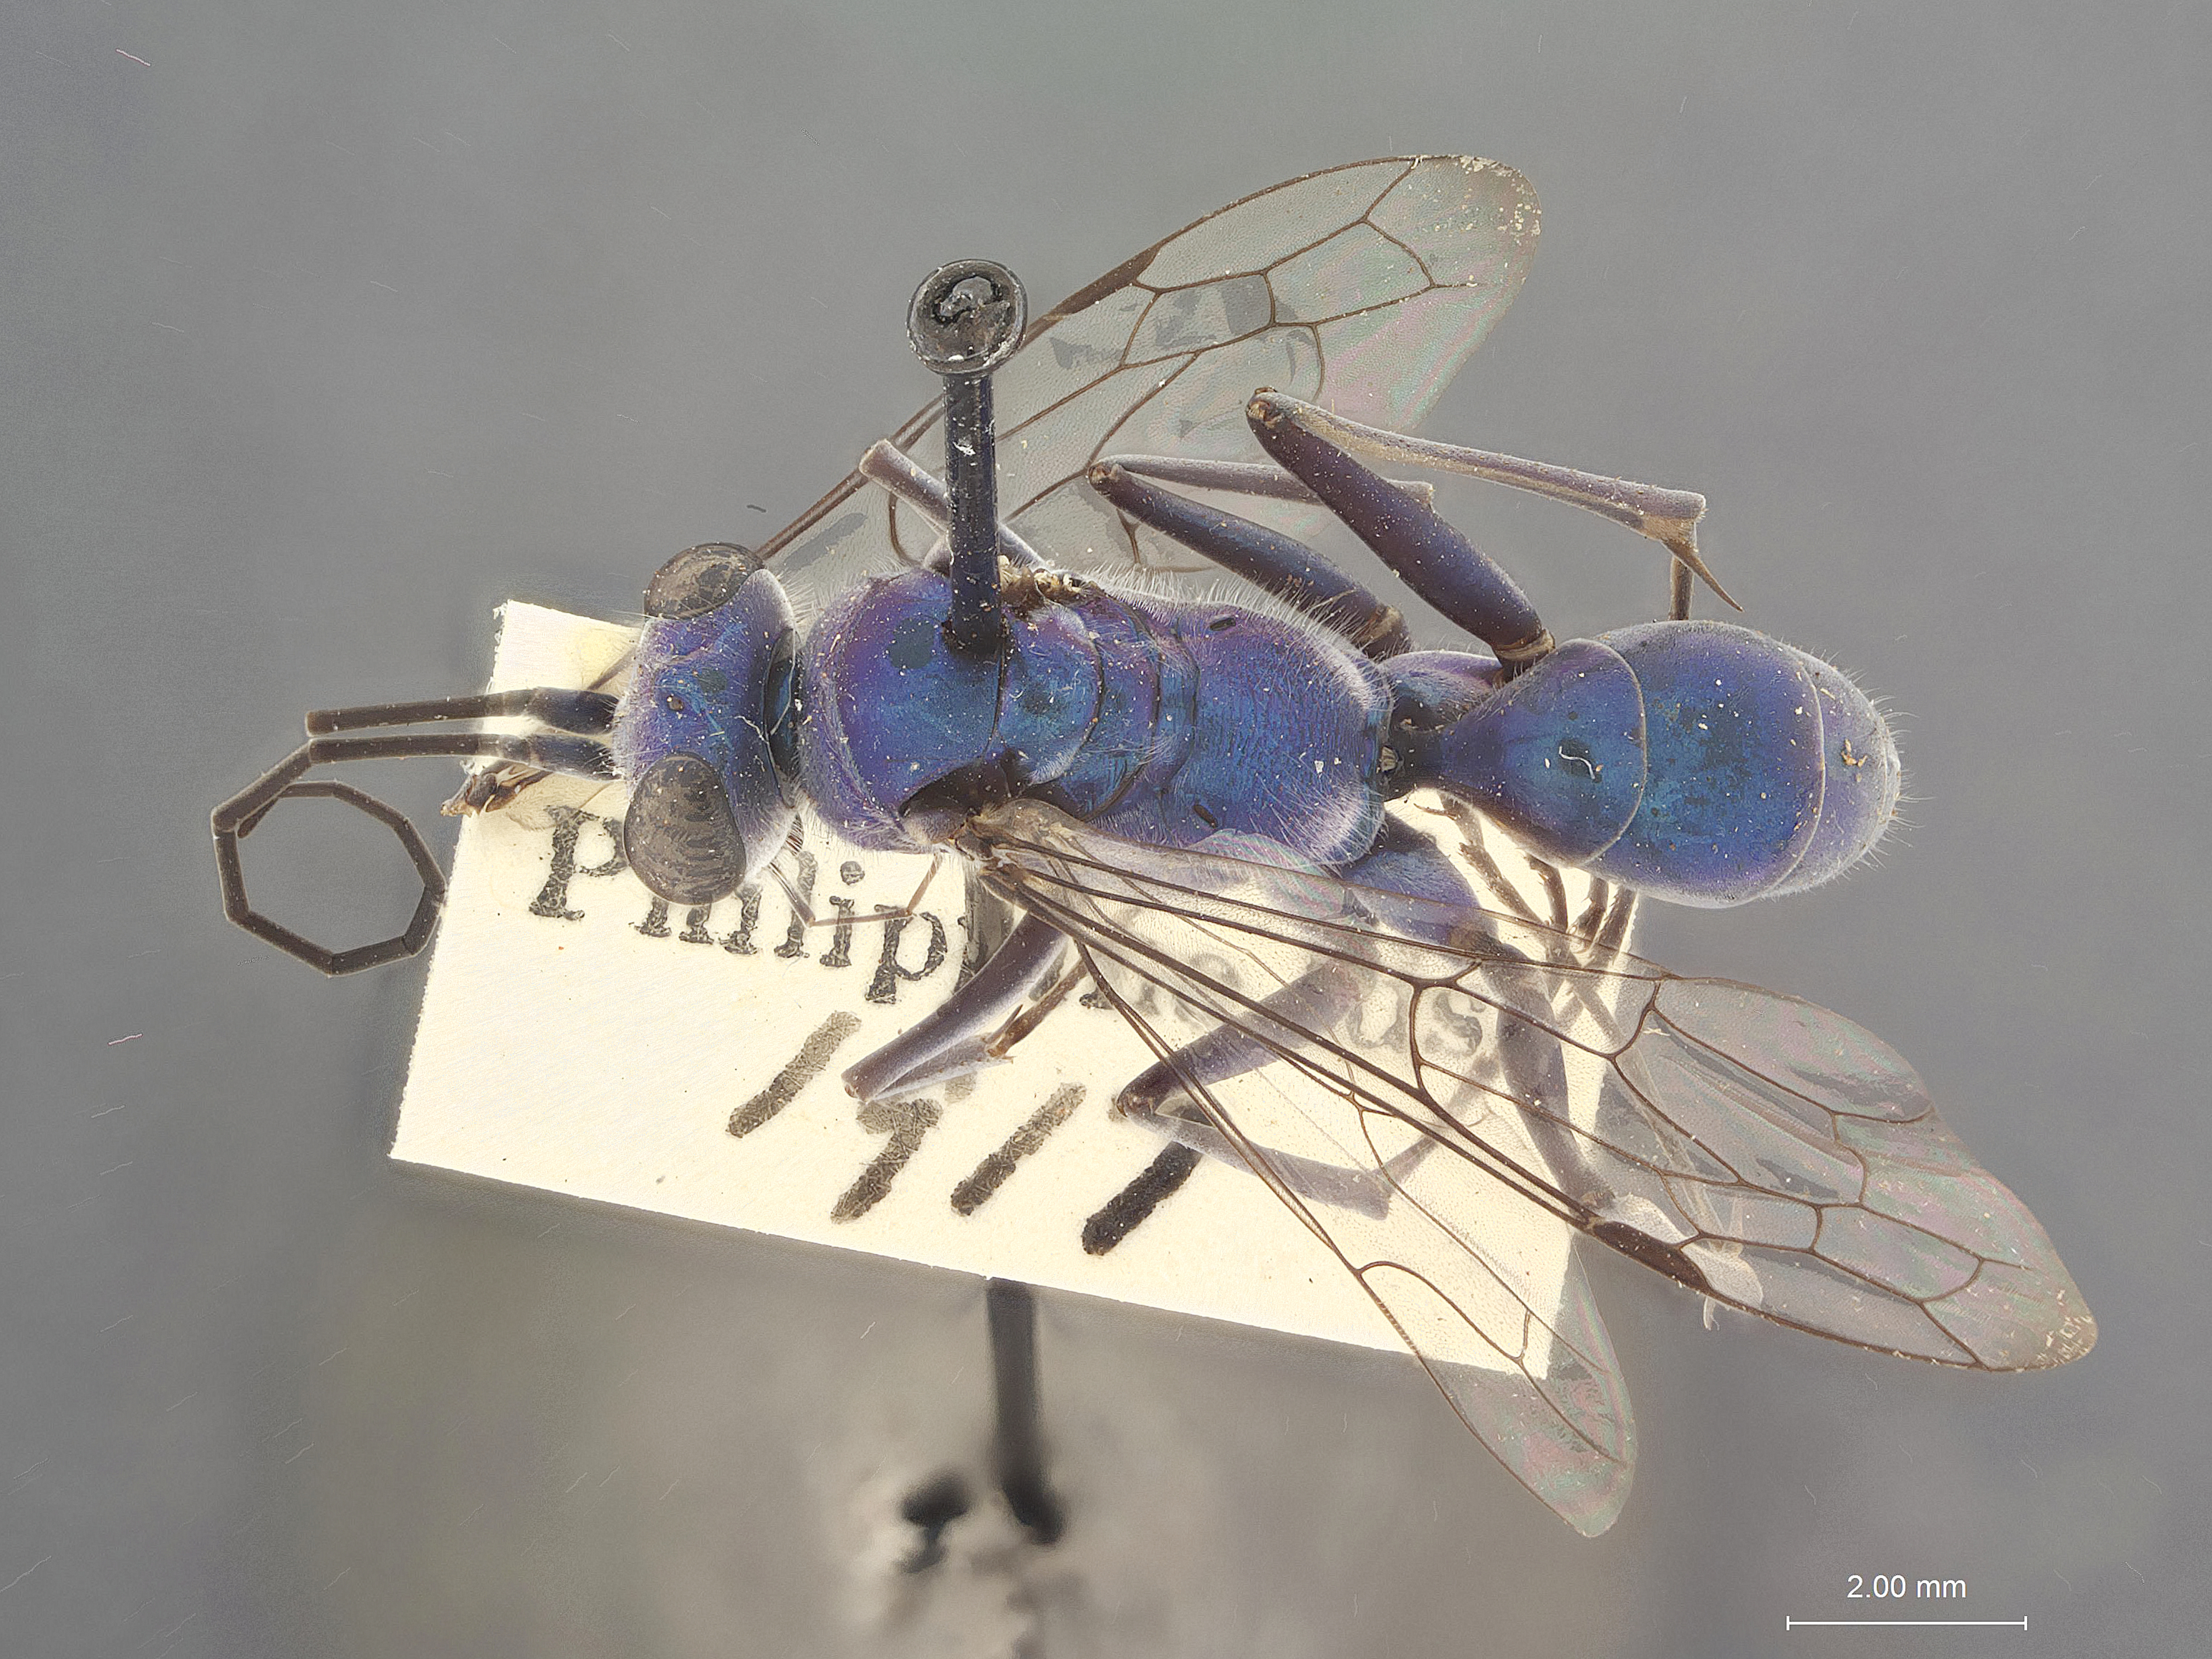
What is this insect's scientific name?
Pseudagenia nyemitawa
